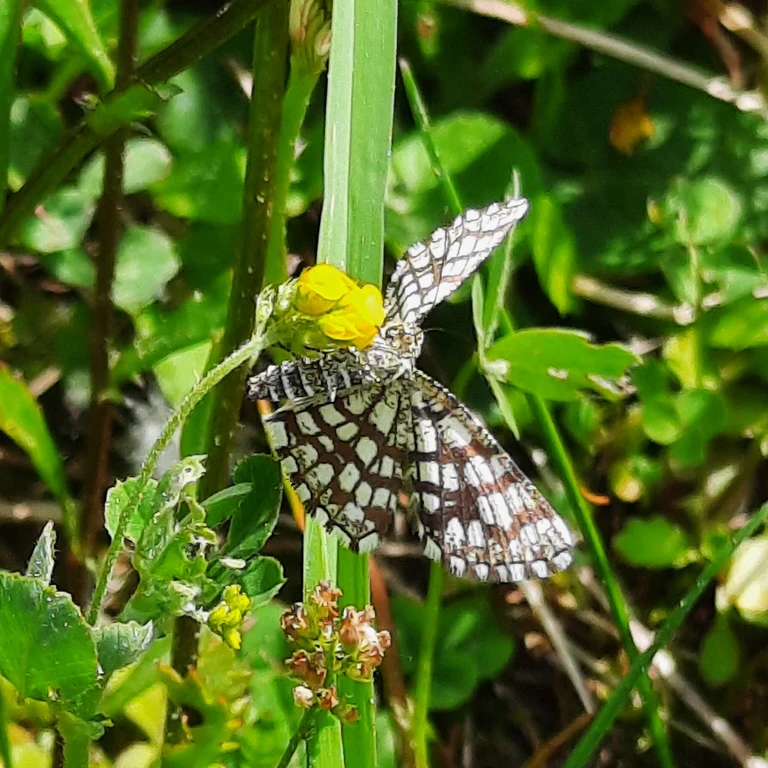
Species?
Chiasmia clathrata
